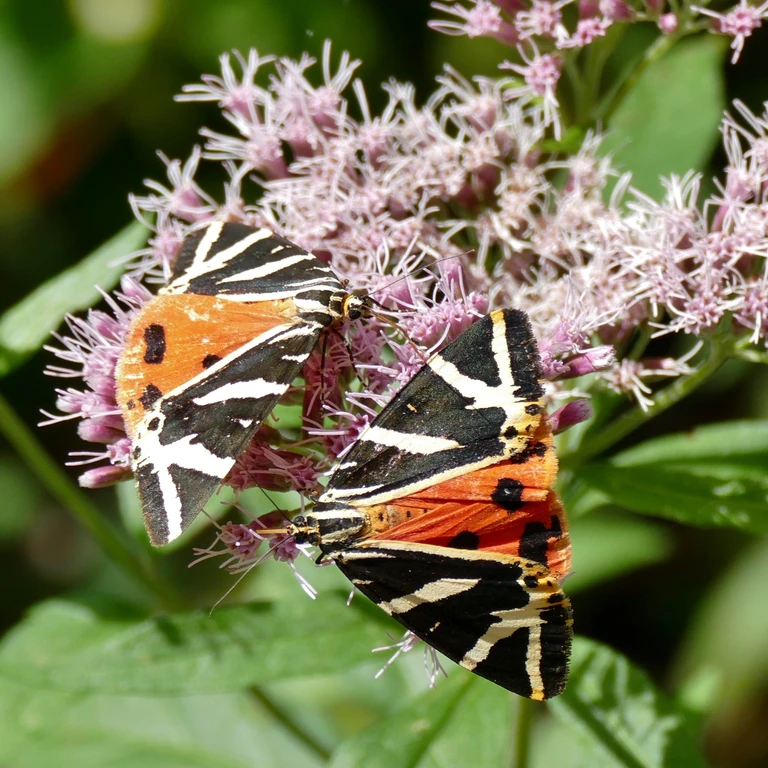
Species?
Euplagia quadripunctaria
